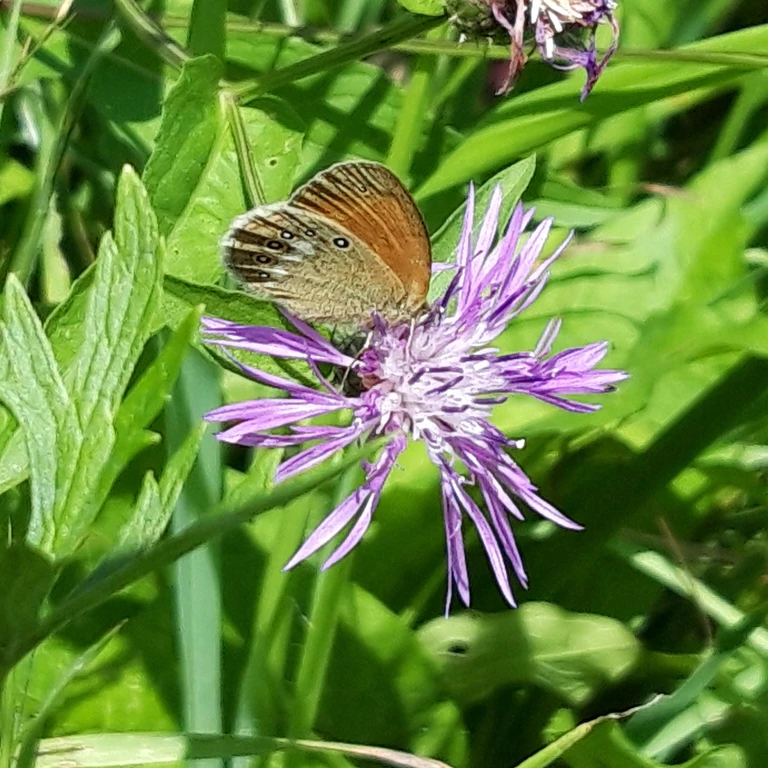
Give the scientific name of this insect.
Coenonympha glycerion (also Coenonympha iphis)
